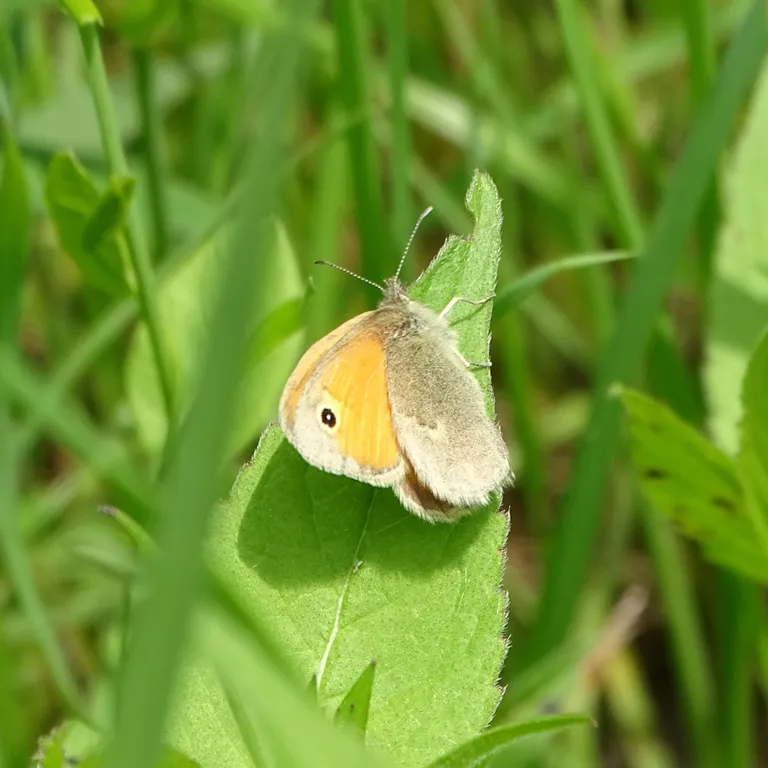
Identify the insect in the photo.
Coenonympha pamphilus
